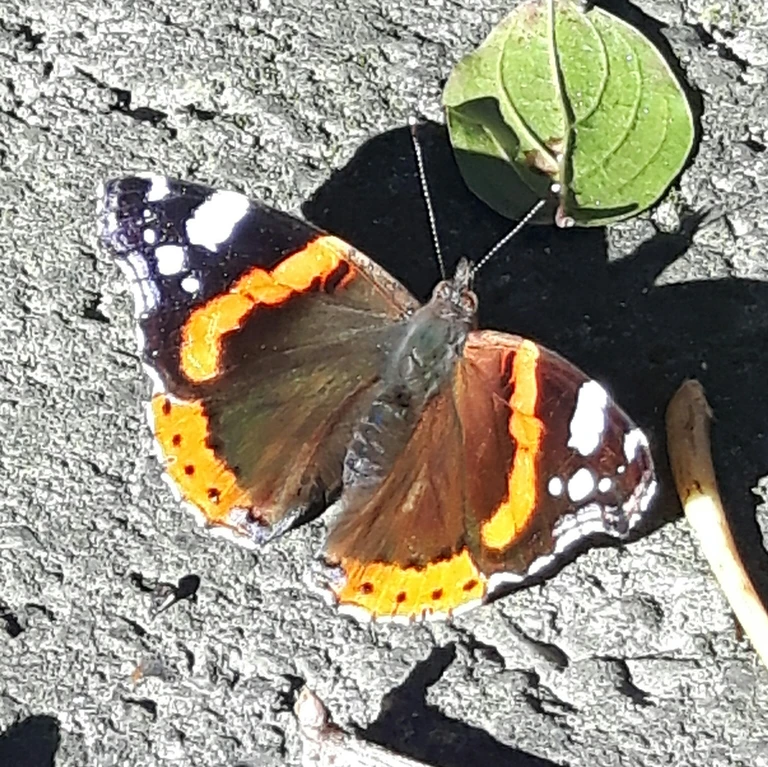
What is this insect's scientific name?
Vanessa atalanta
